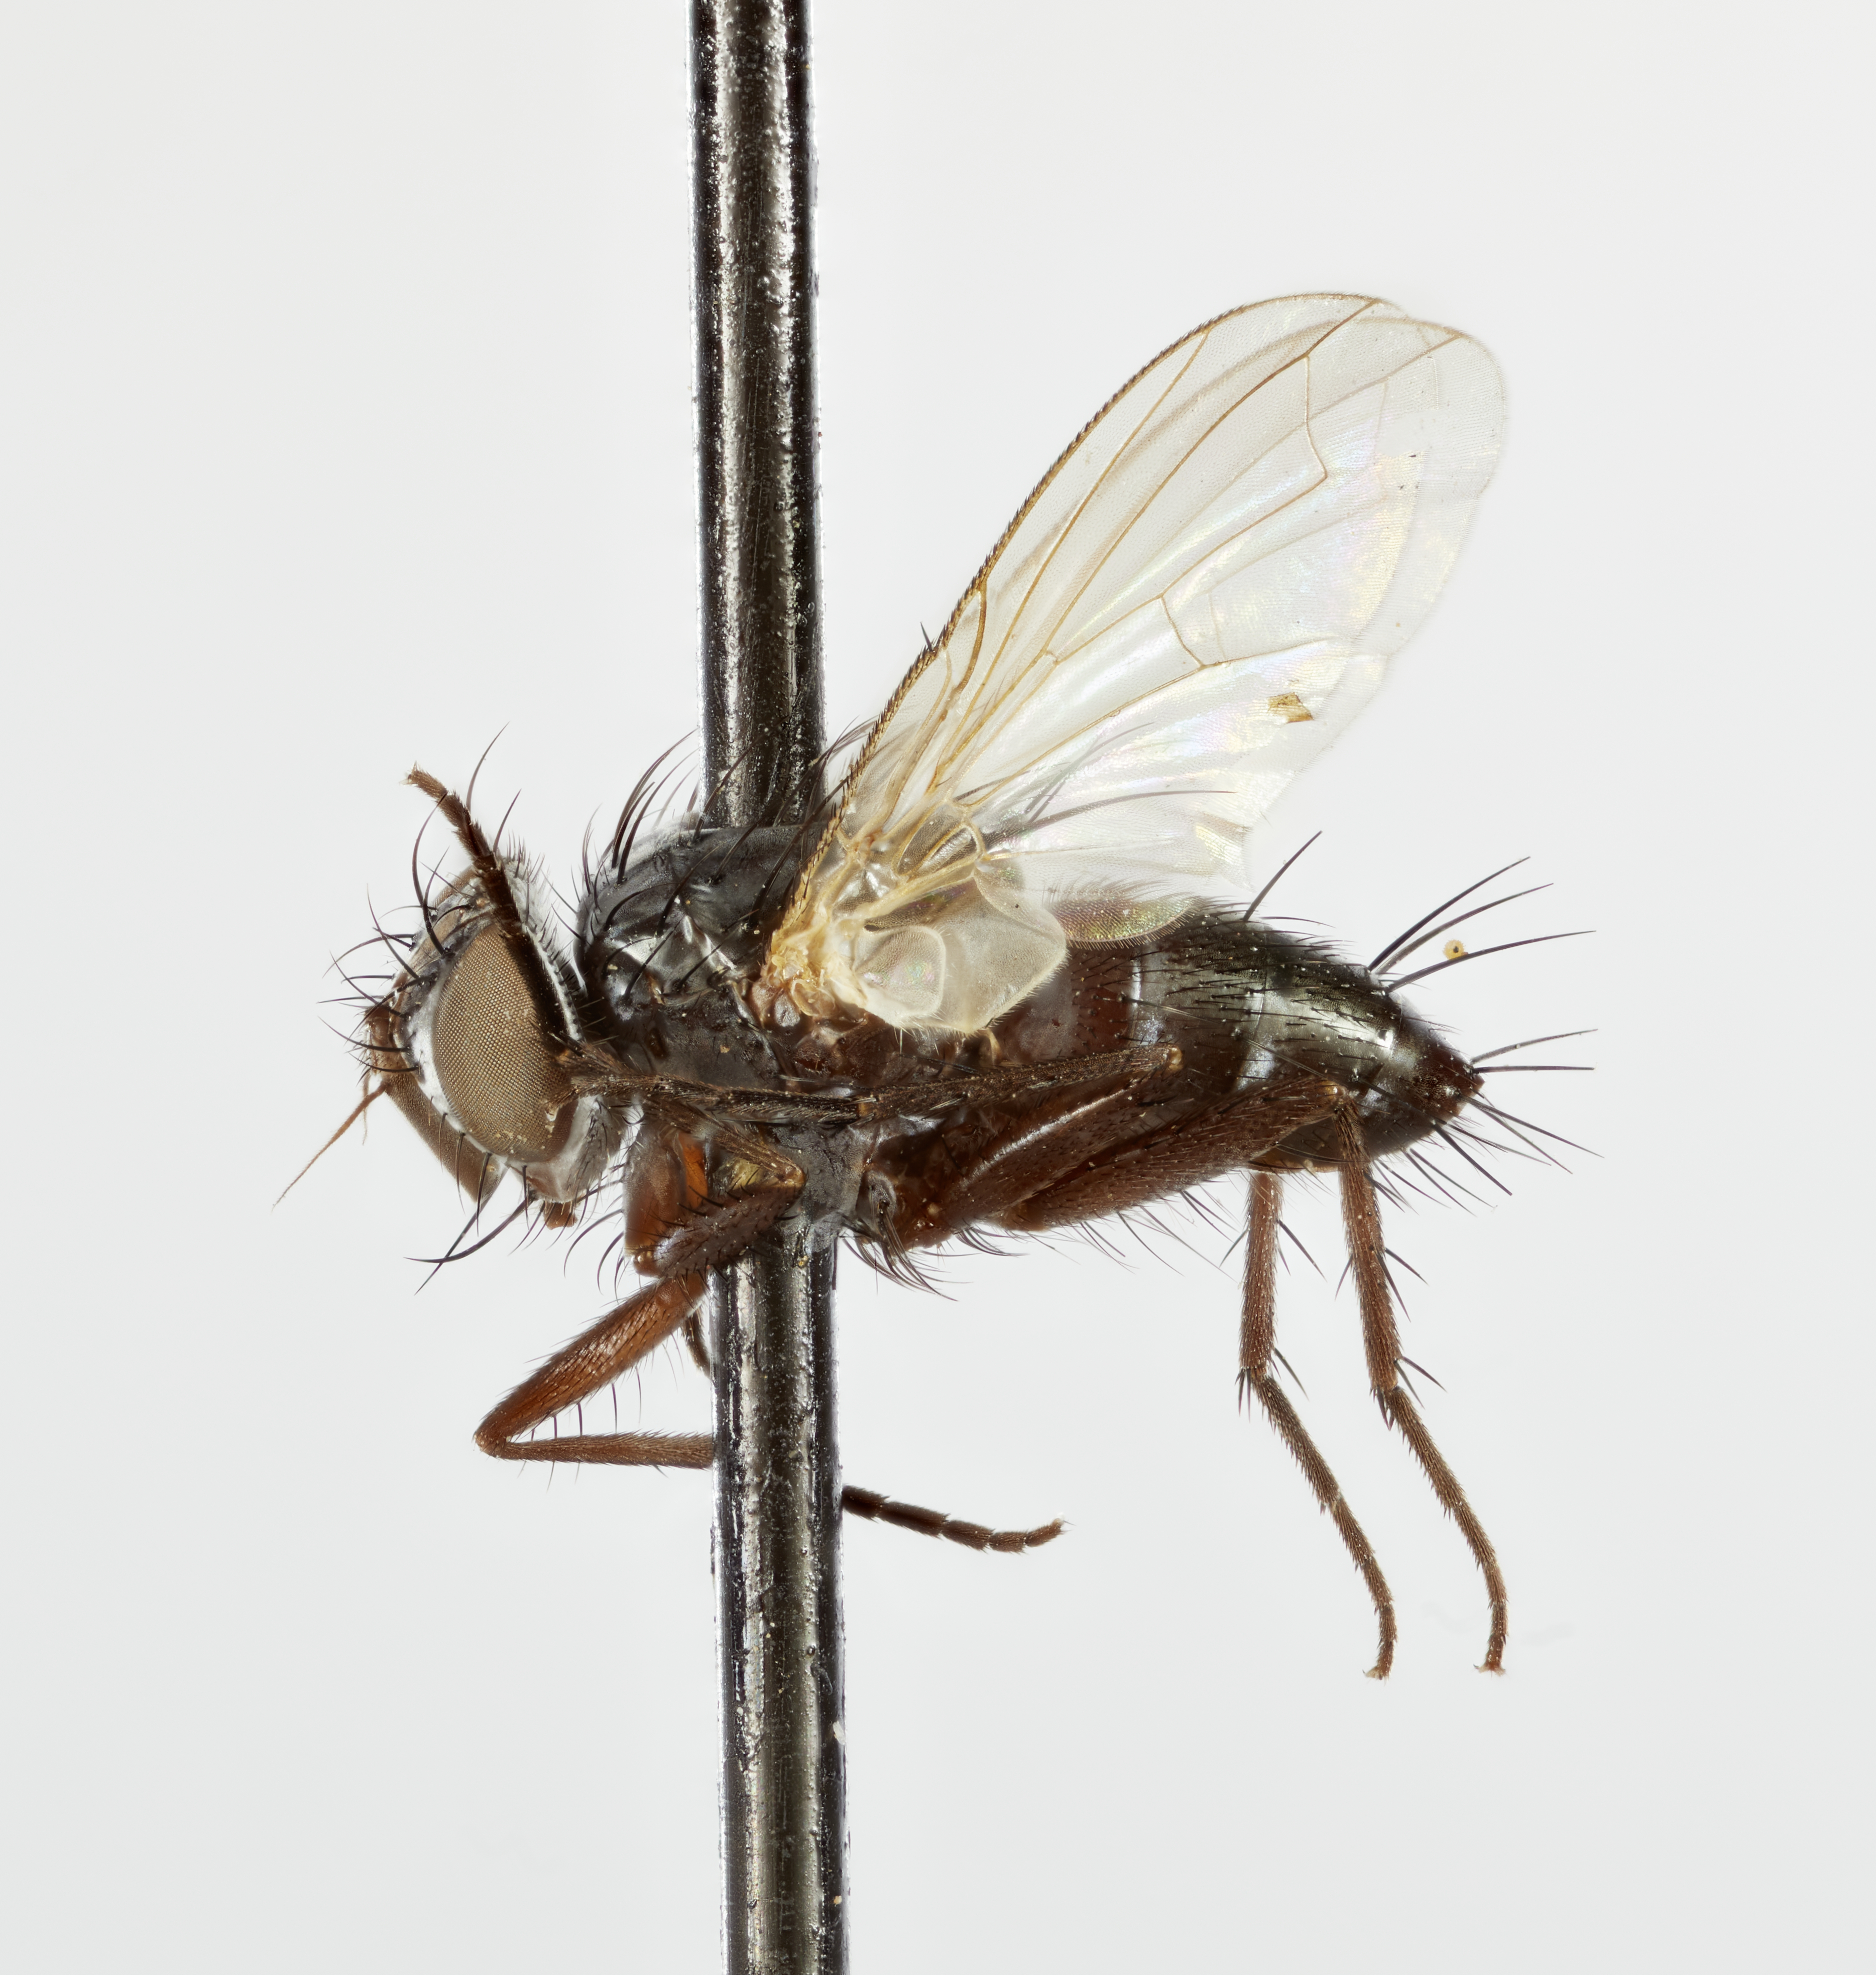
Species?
Micromintho melania
